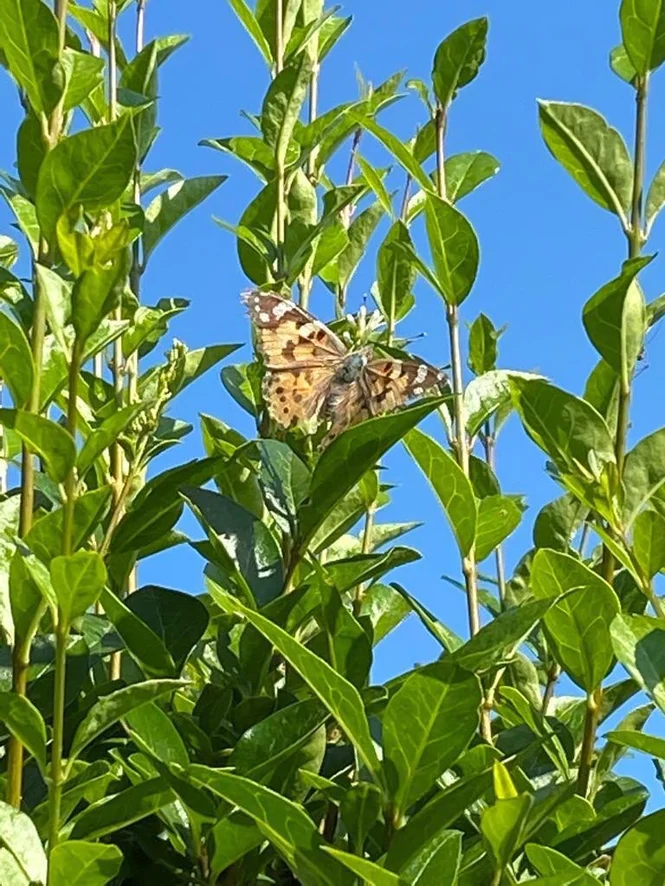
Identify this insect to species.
Vanessa cardui
